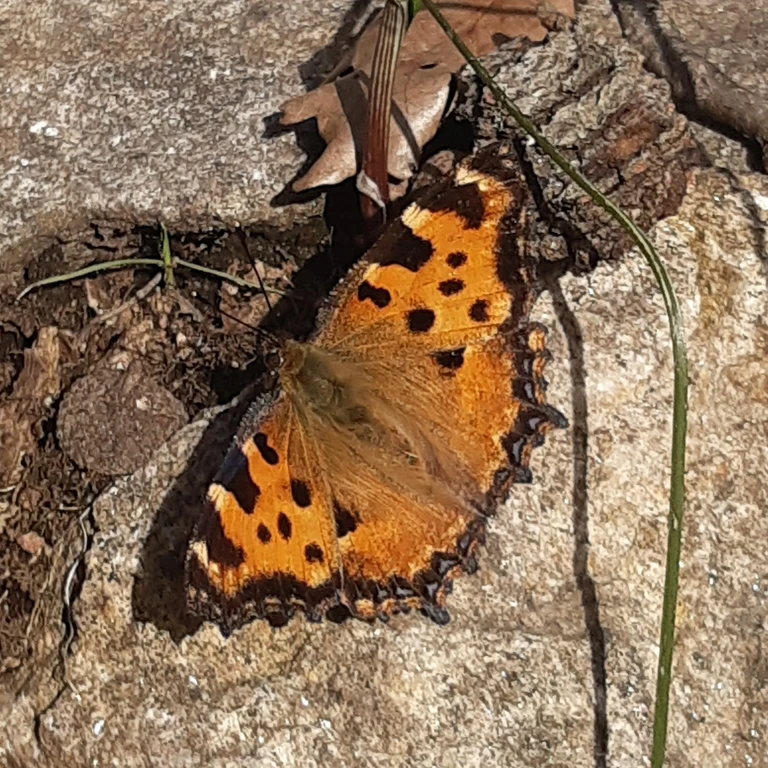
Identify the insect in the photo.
Nymphalis polychloros
